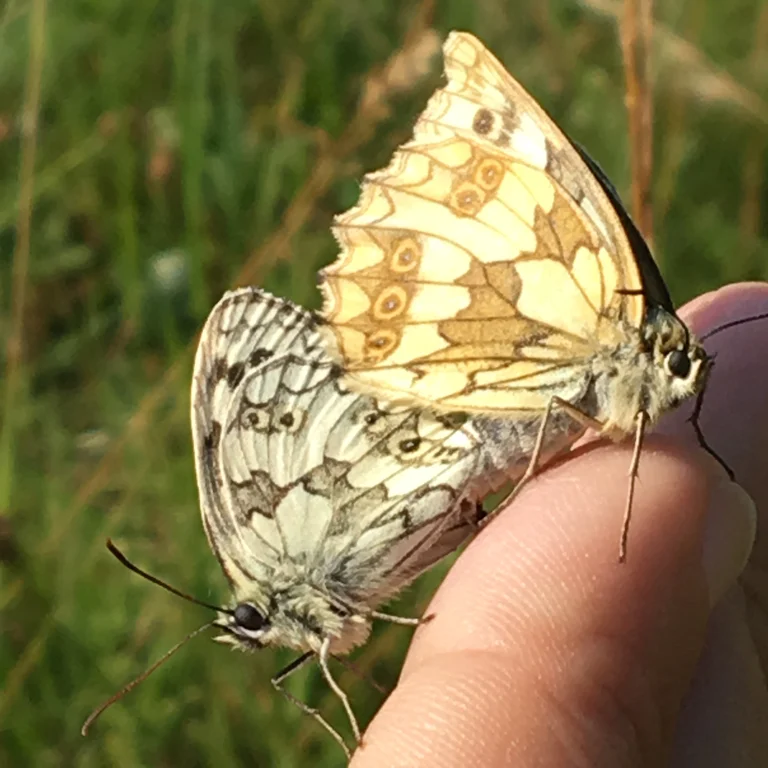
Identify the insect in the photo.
Melanargia galathea
